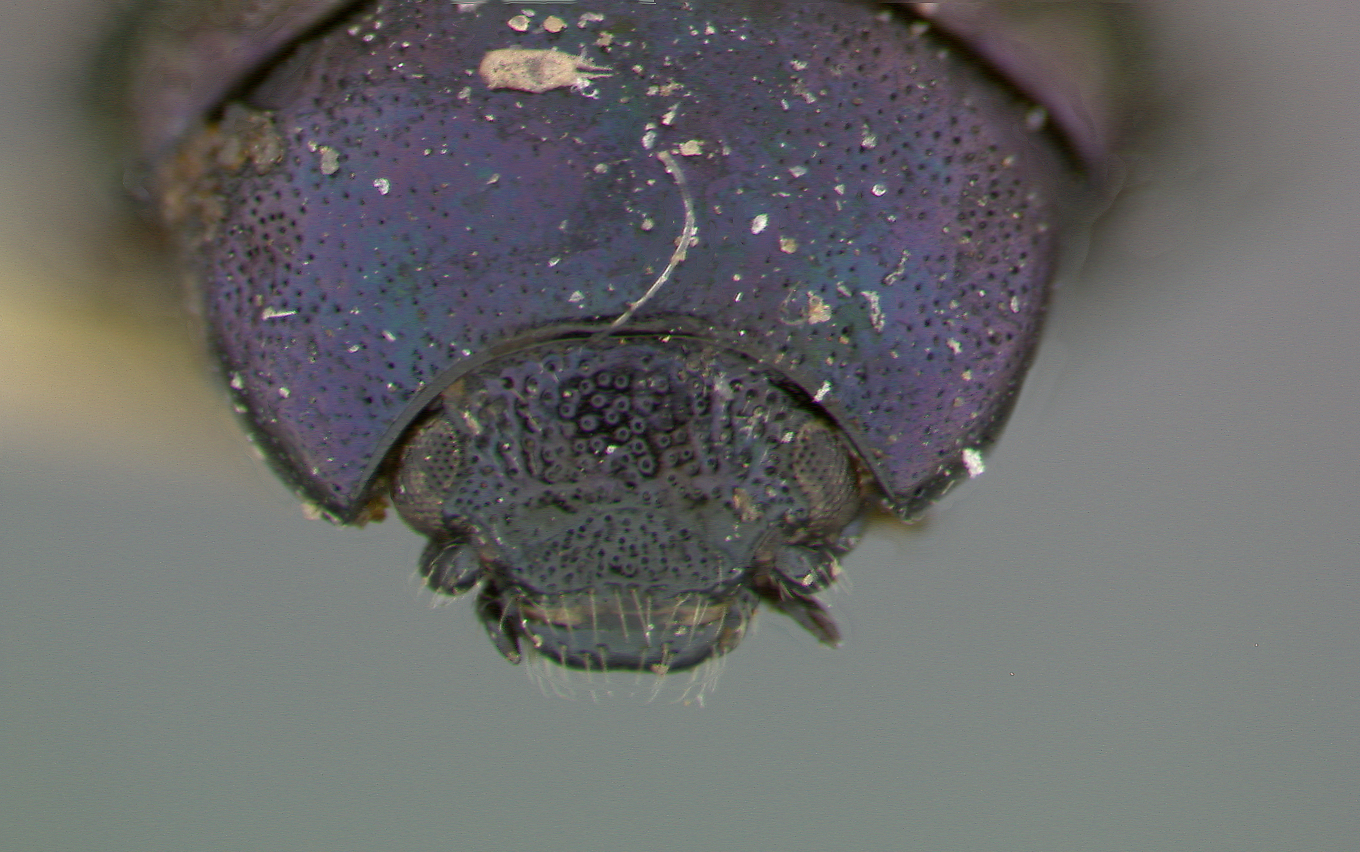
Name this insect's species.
Plagiodera purpurea
